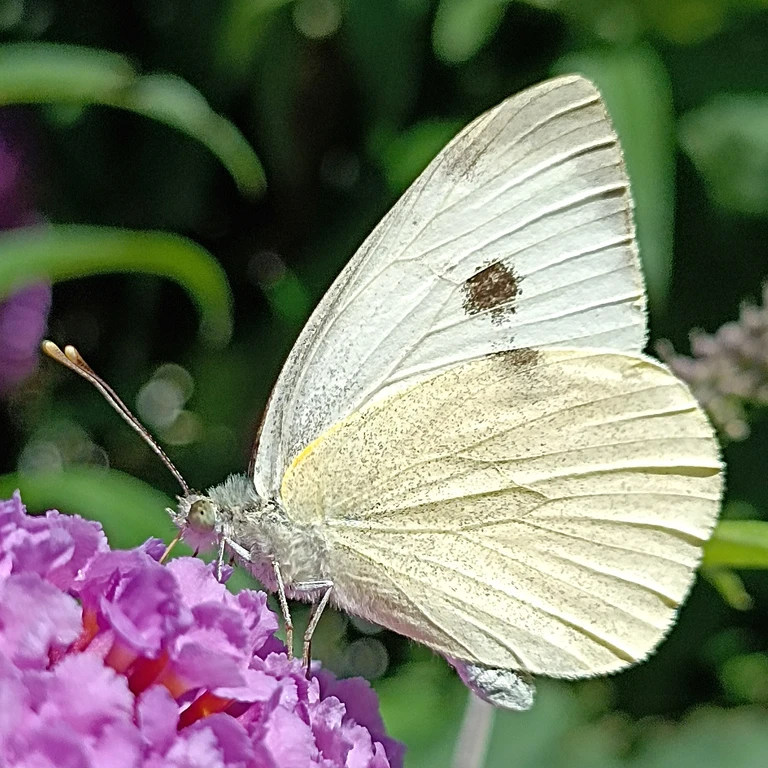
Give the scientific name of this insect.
Pieris brassicae
